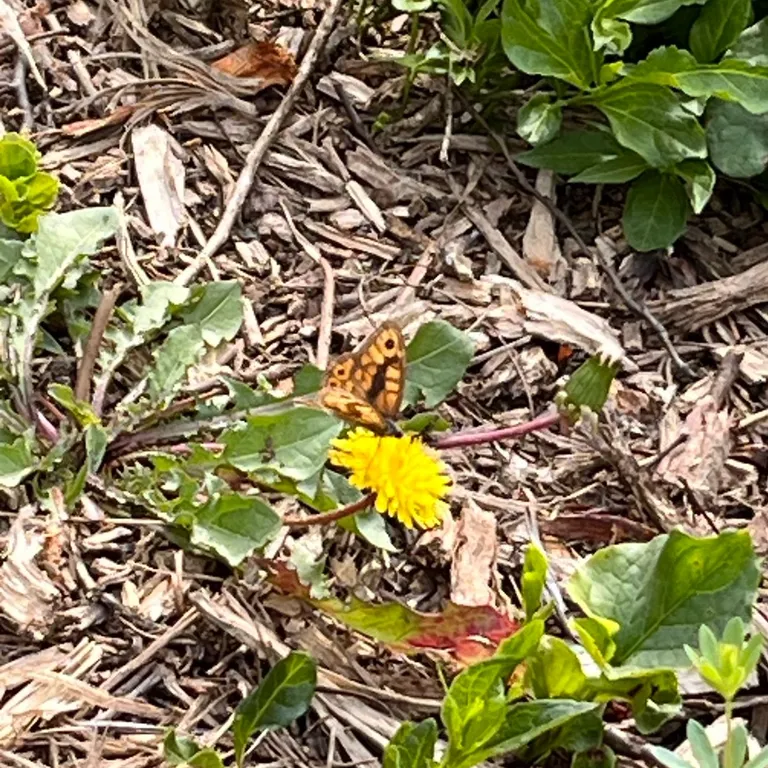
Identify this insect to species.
Lasiommata megera (also Pararge megera)
